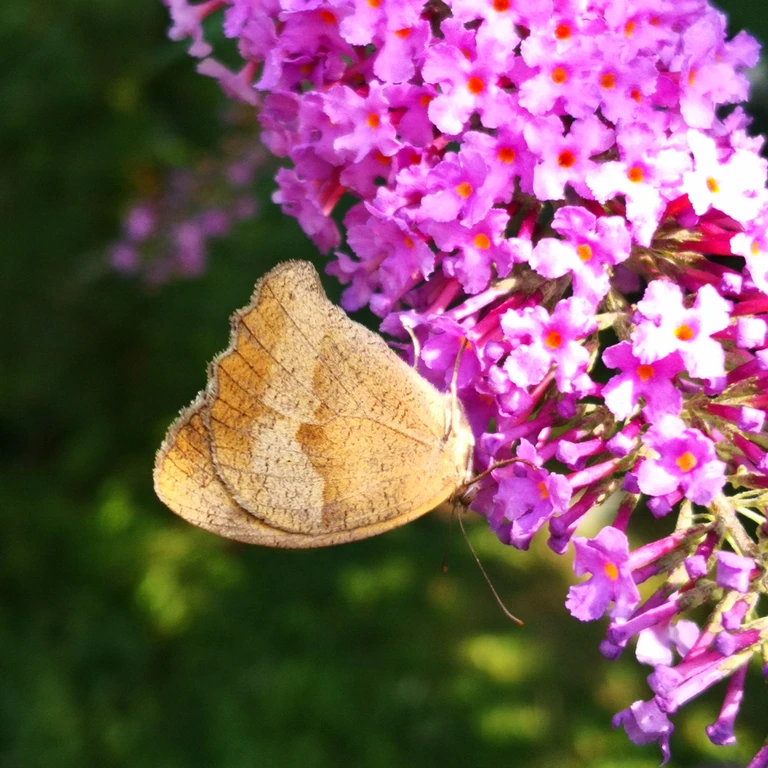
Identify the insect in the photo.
Maniola jurtina
